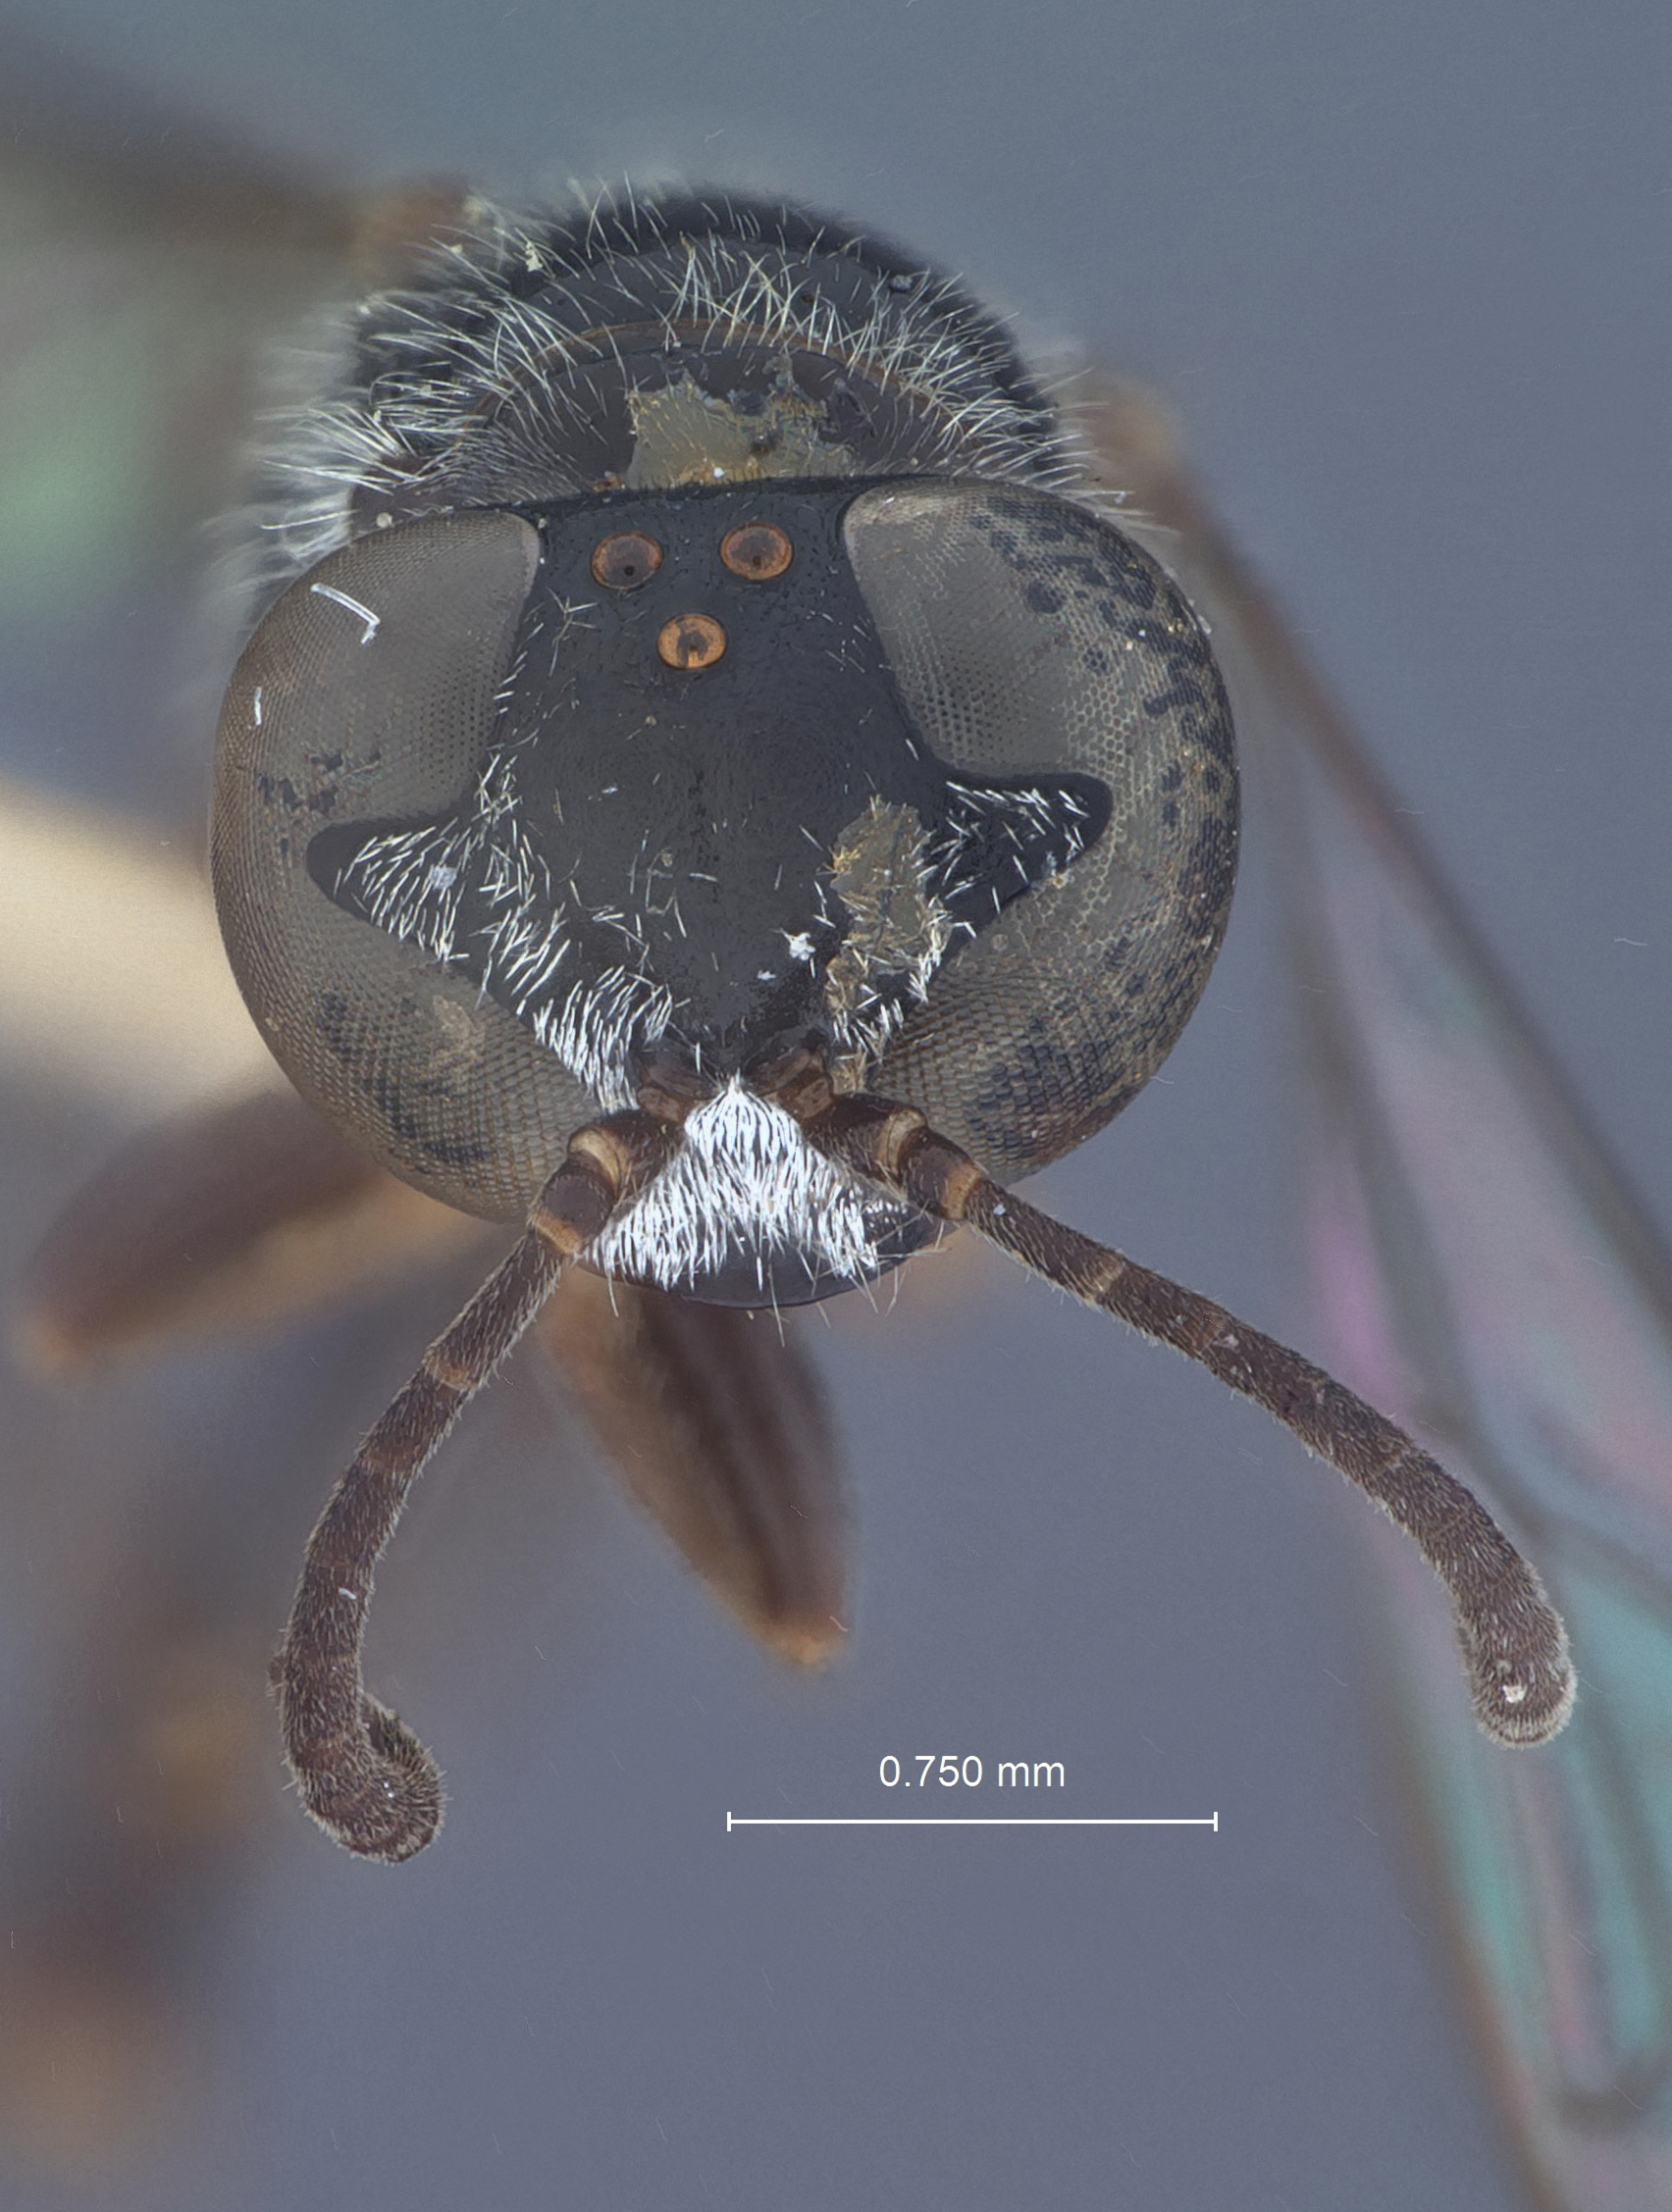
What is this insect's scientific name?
Trypoxylon amatorium
